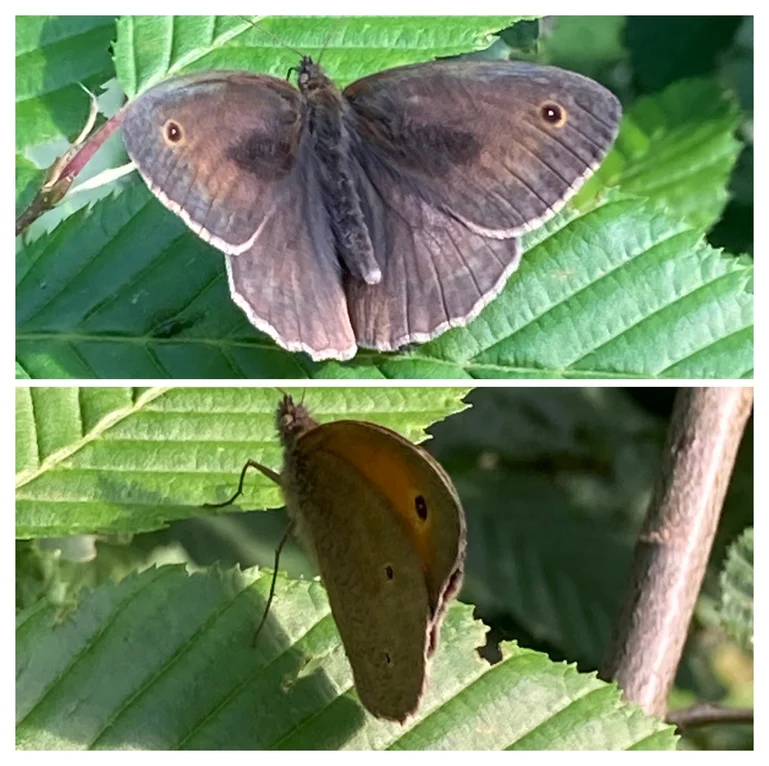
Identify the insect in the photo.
Maniola jurtina
